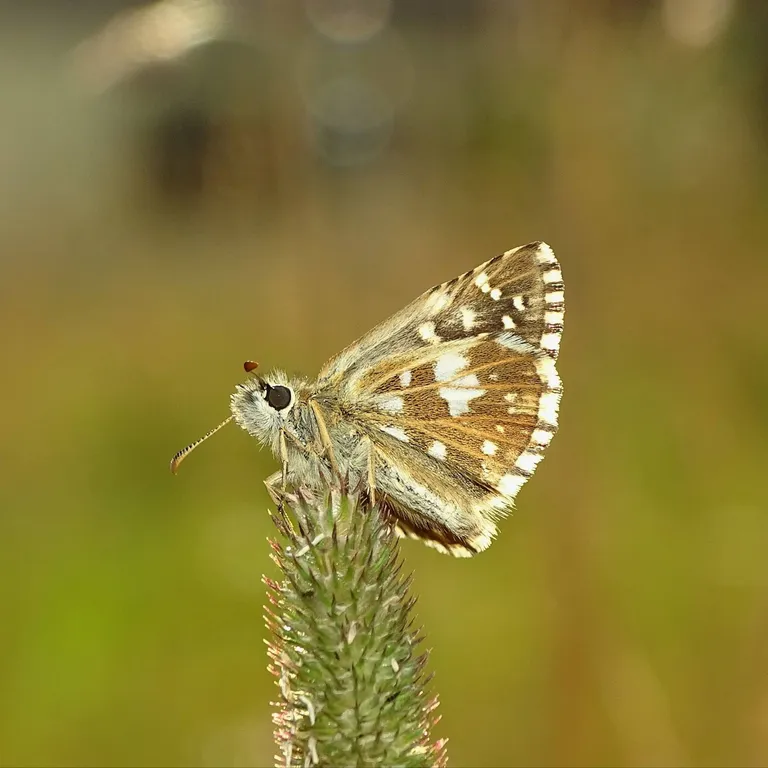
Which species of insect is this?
Pyrgus malvae
